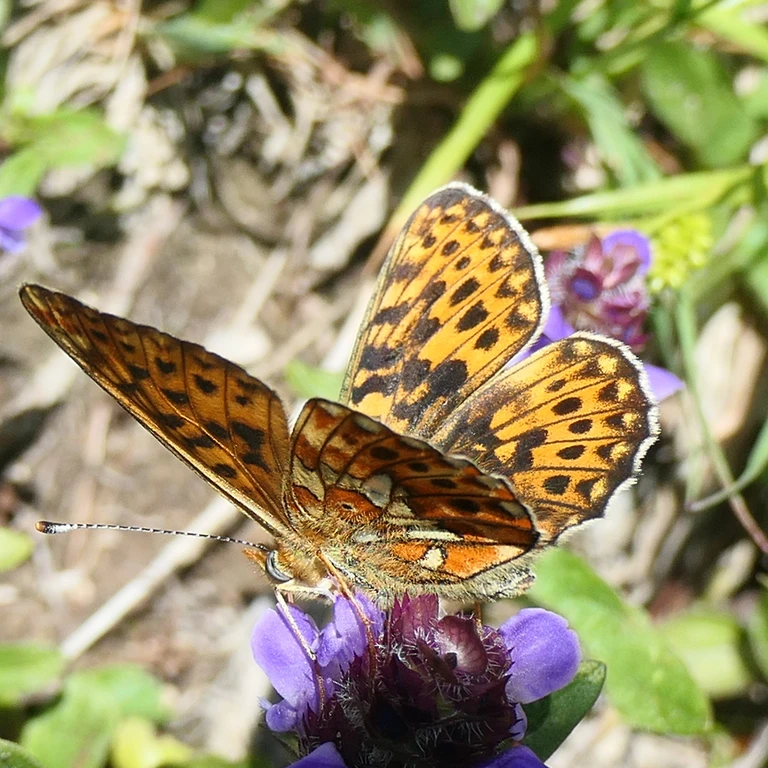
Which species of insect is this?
Boloria euphrosyne (also Clossiana euphrosyne)
